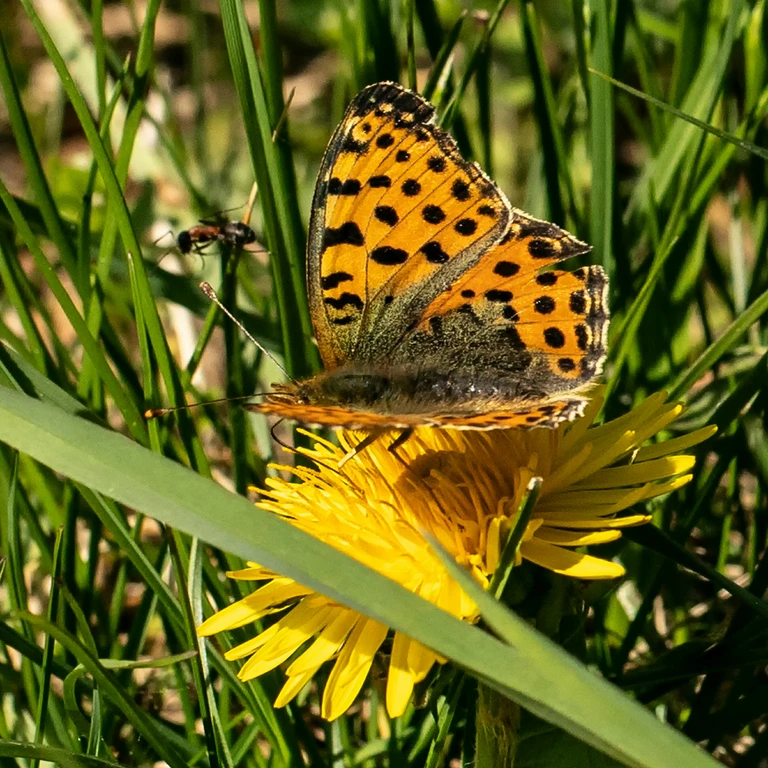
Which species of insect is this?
Issoria lathonia
